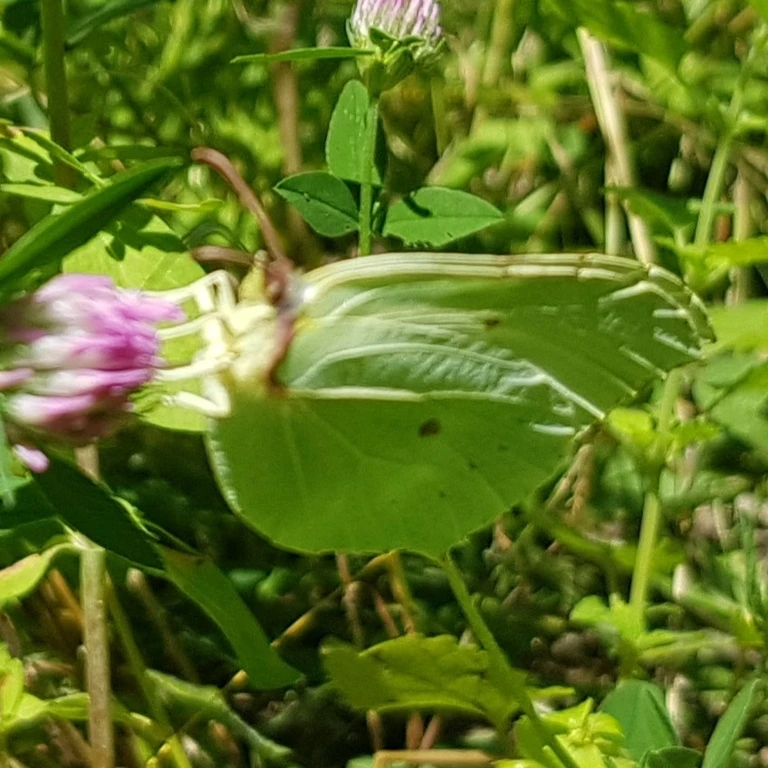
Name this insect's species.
Gonepteryx rhamni
